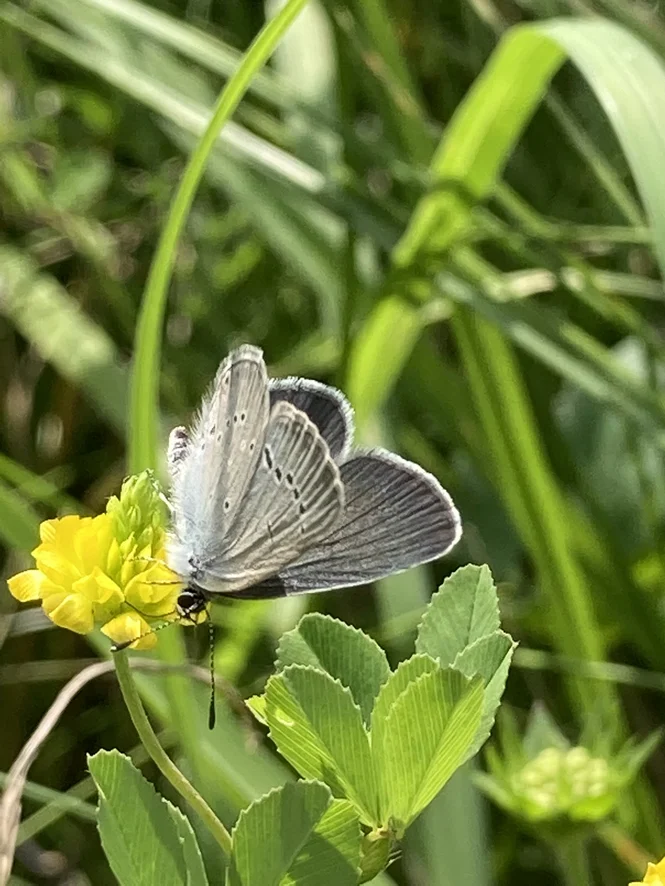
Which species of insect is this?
Cupido minimus
